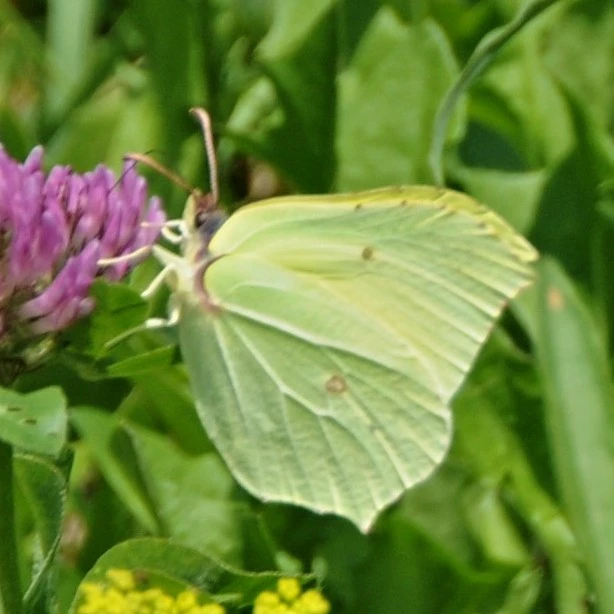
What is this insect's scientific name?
Gonepteryx rhamni
